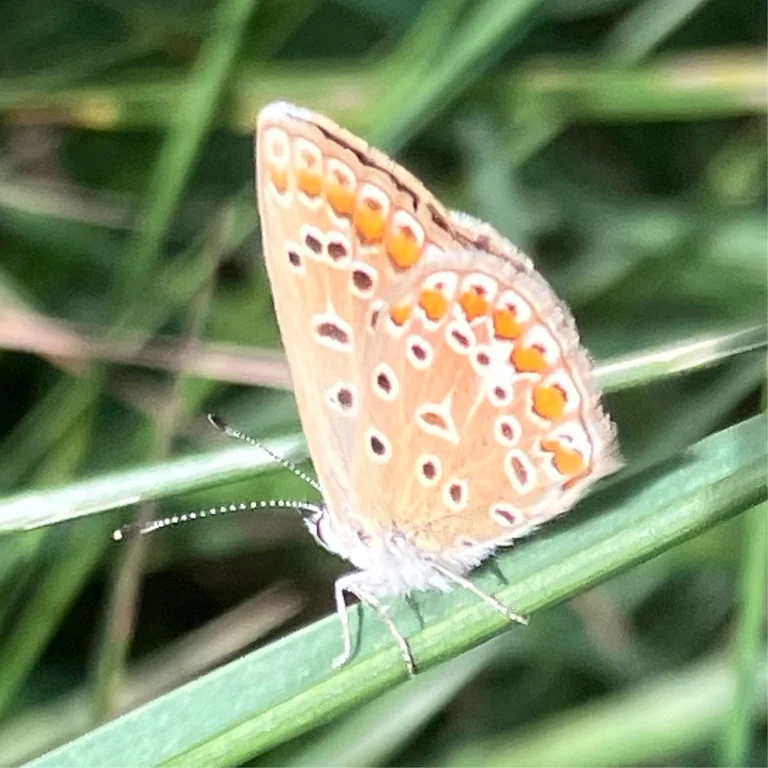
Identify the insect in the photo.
Polyommatus icarus
